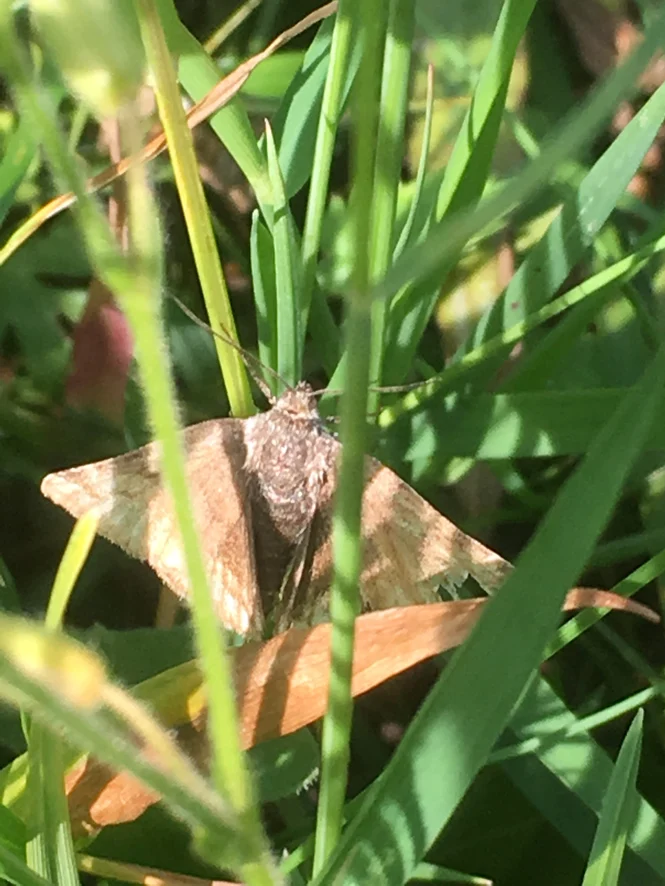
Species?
Euclidia glyphica
